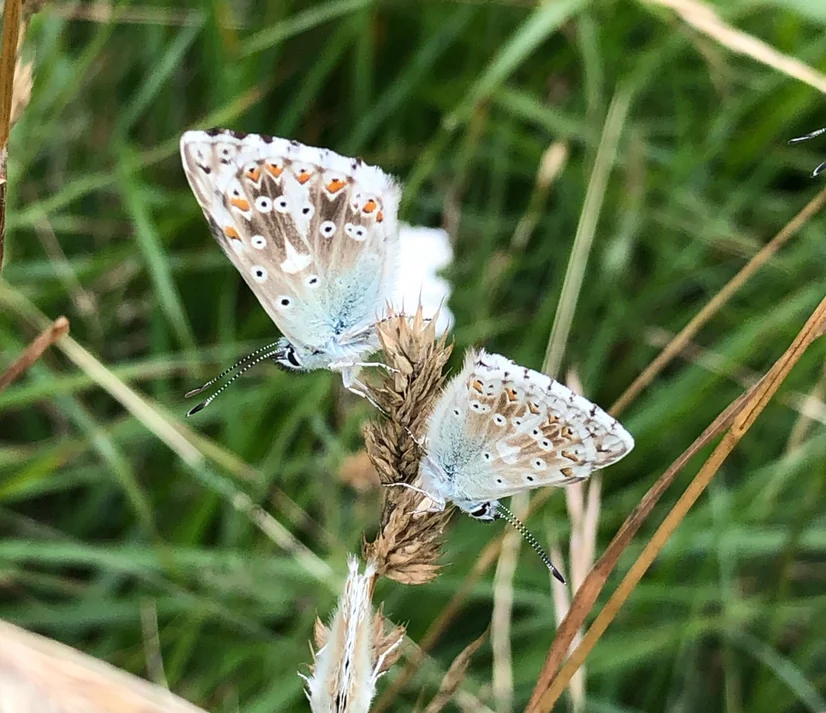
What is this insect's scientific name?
Lysandra coridon
